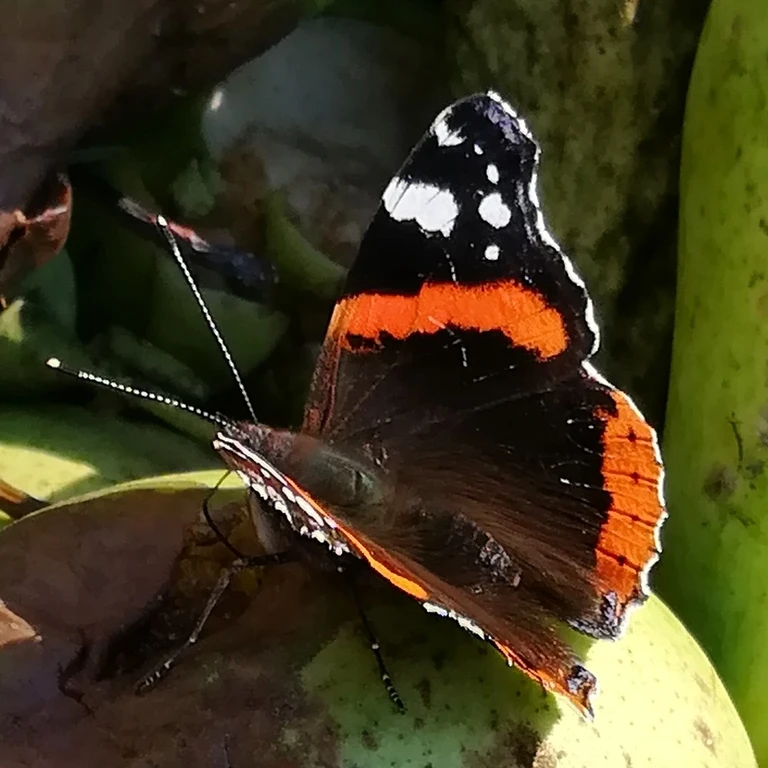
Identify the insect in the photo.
Vanessa atalanta
